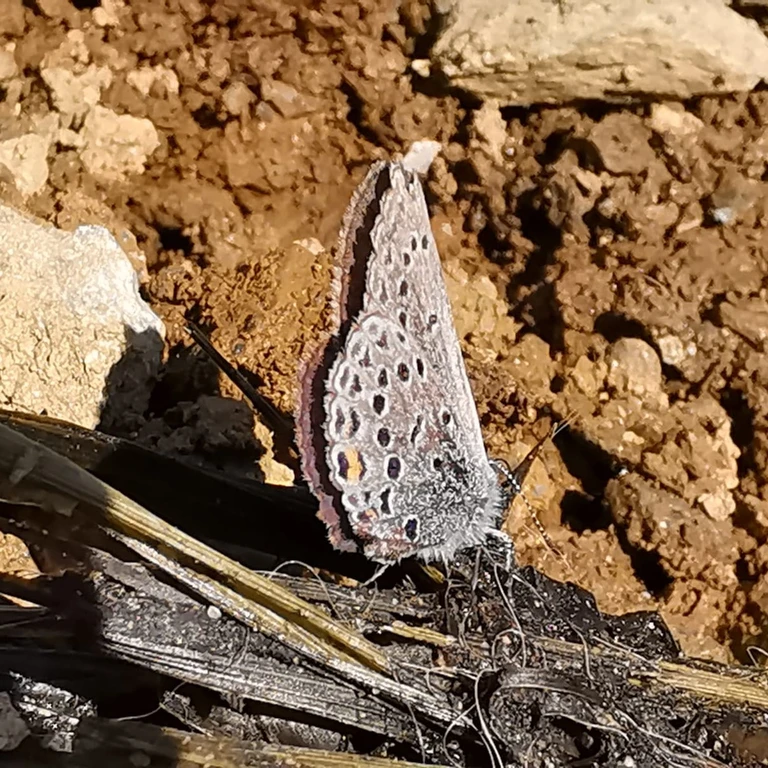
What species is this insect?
Agriades optilete (also Vacciniina optilete)
